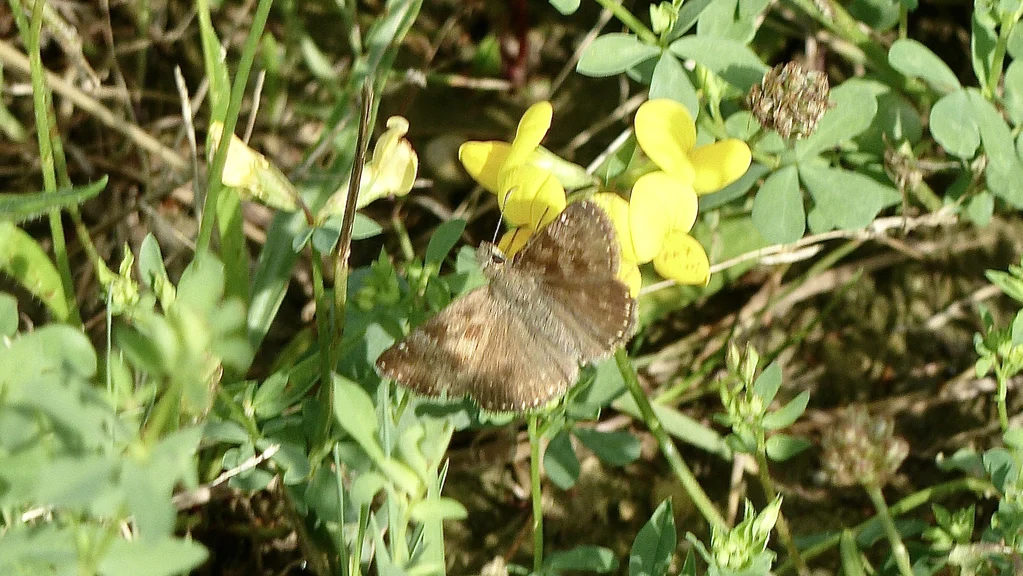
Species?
Erynnis tages
